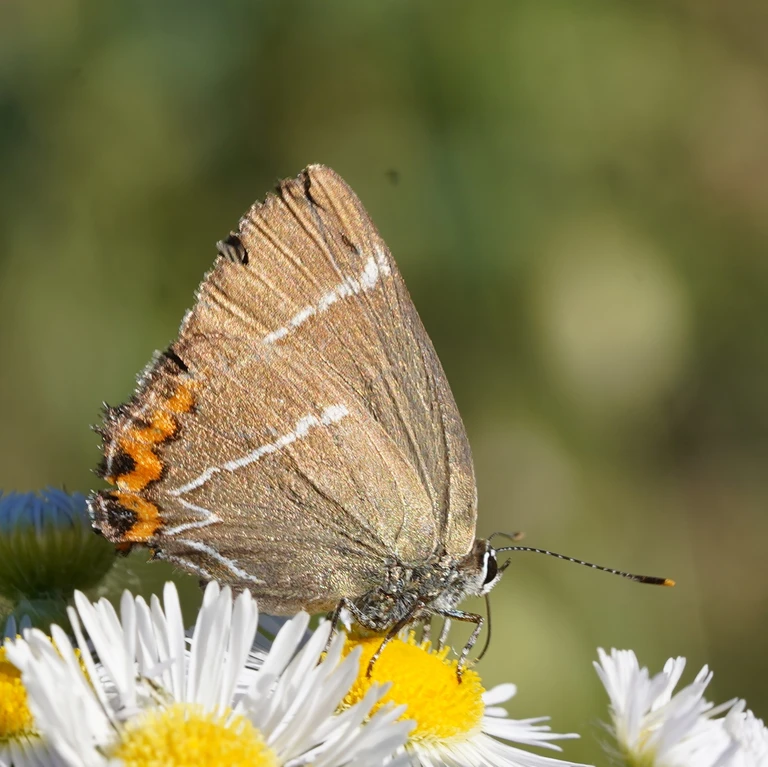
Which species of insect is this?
Satyrium w-album
